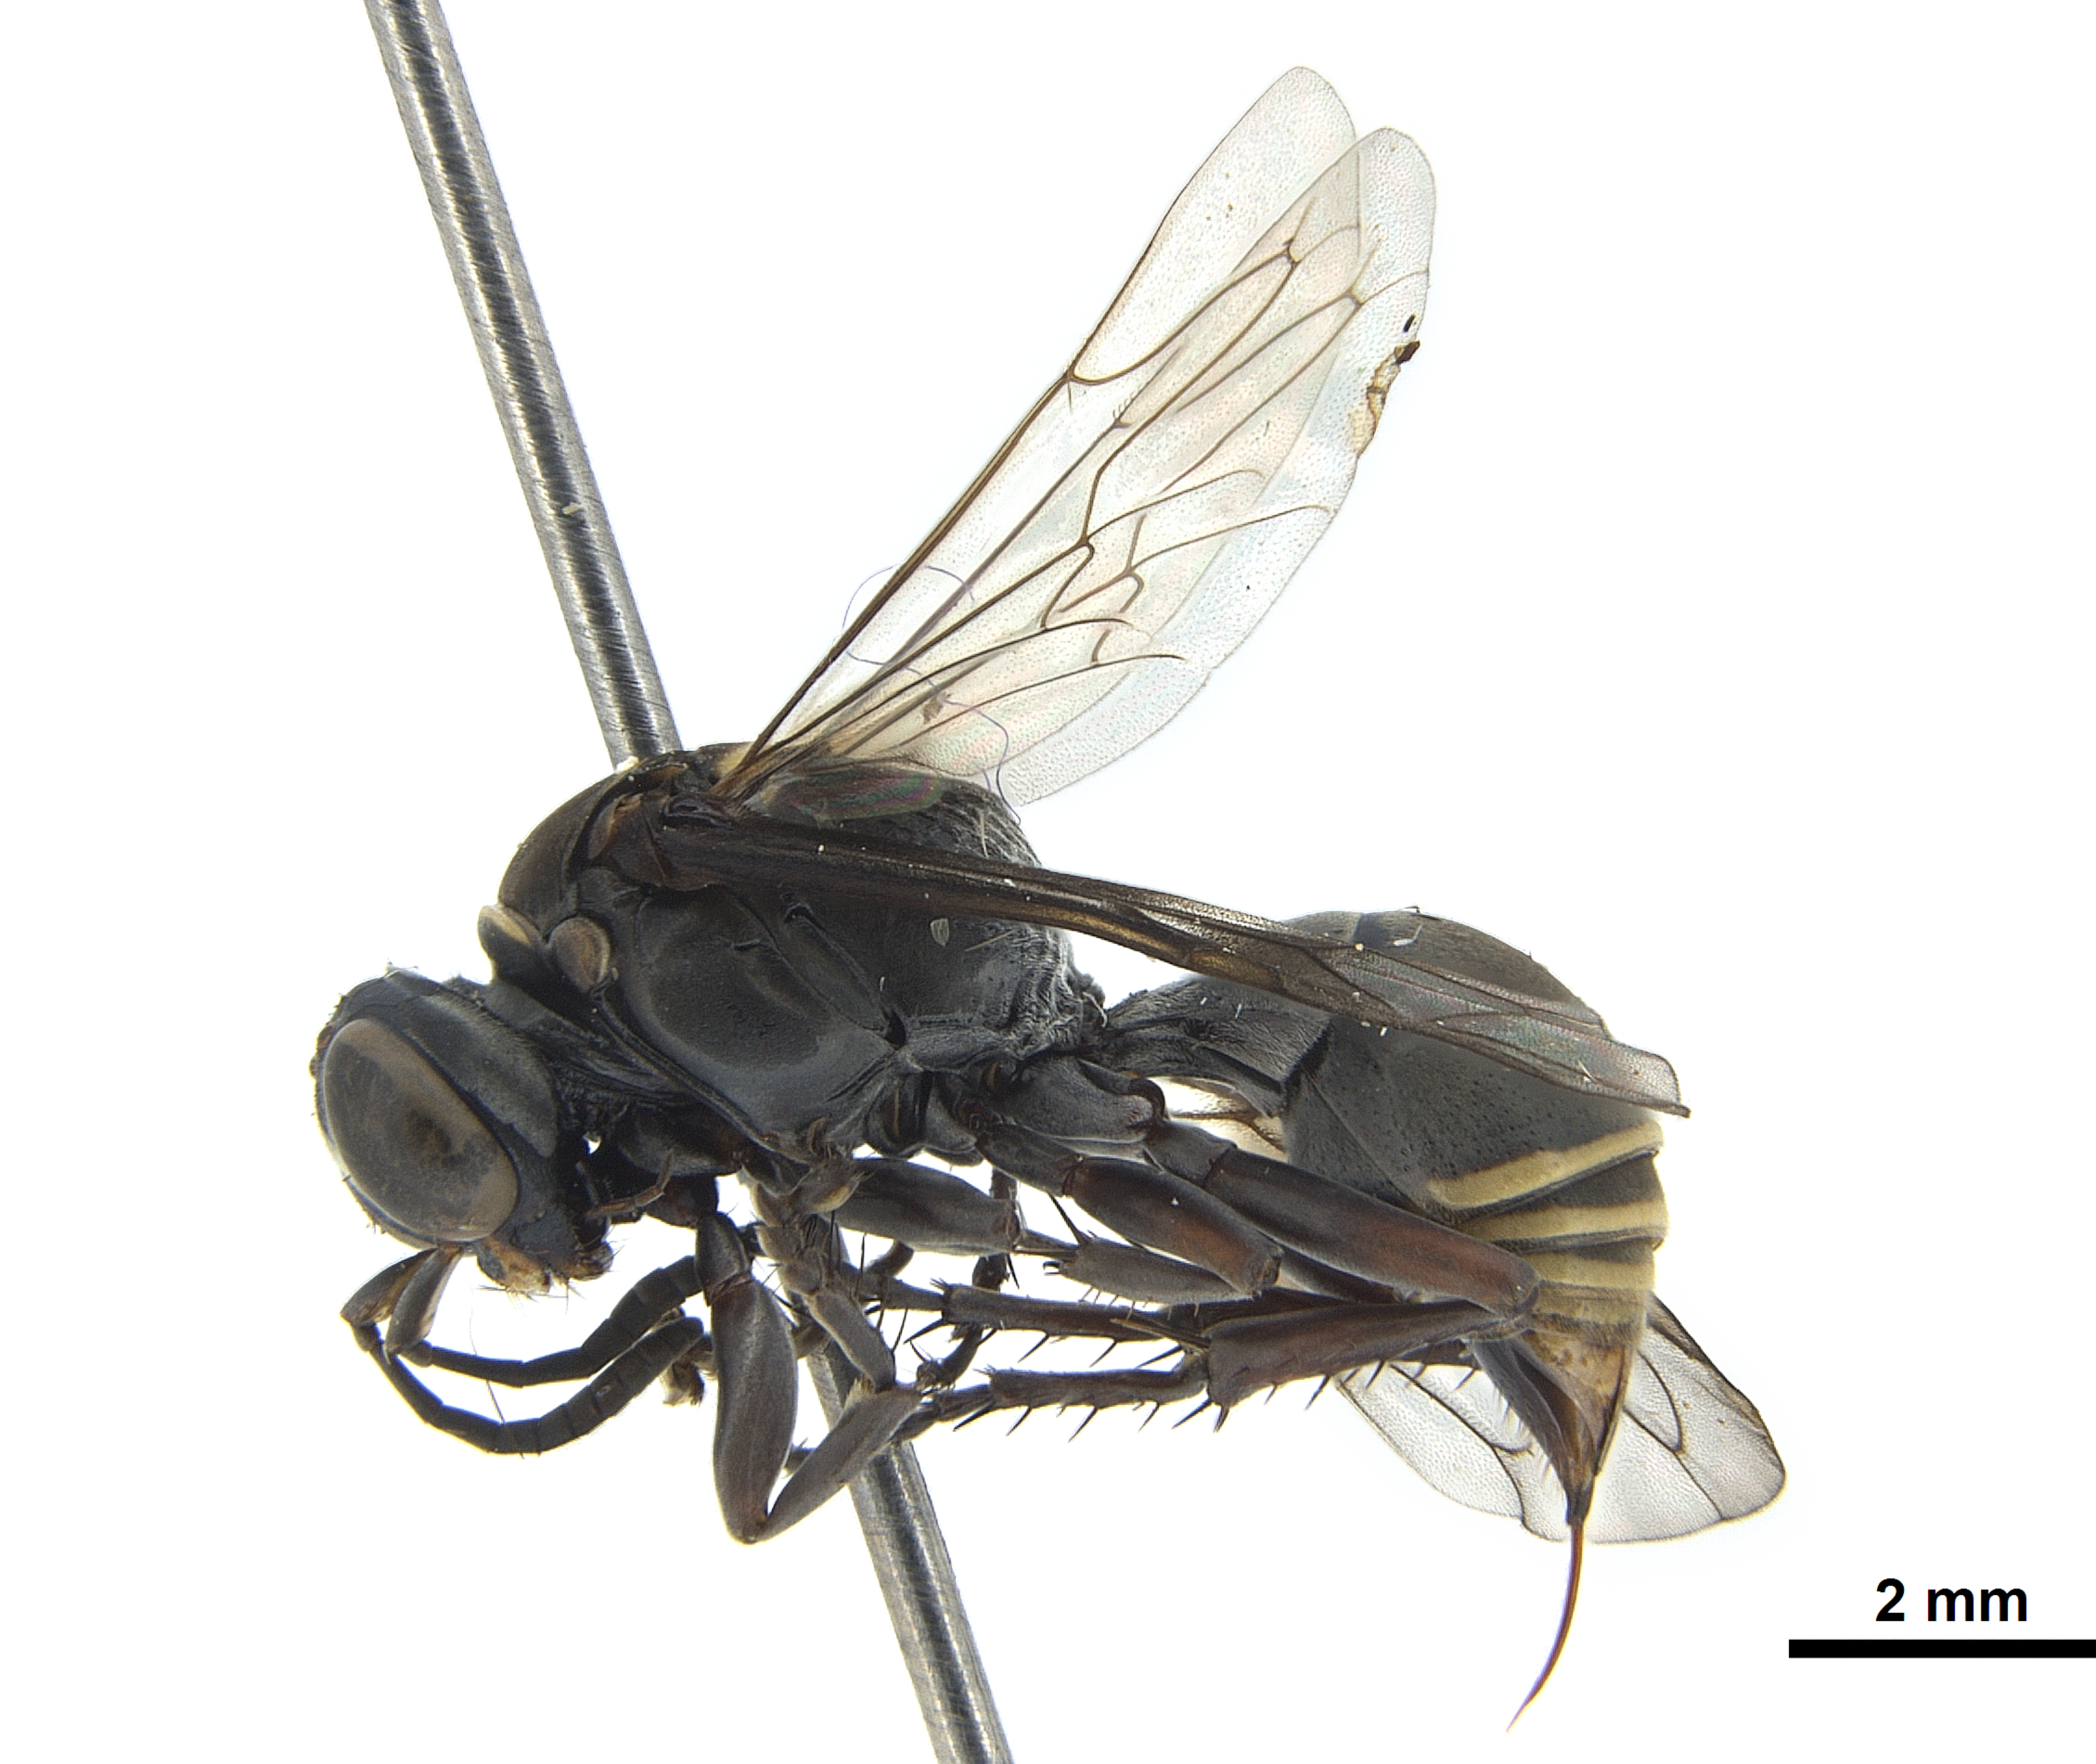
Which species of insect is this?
Sagenista cayennensis
